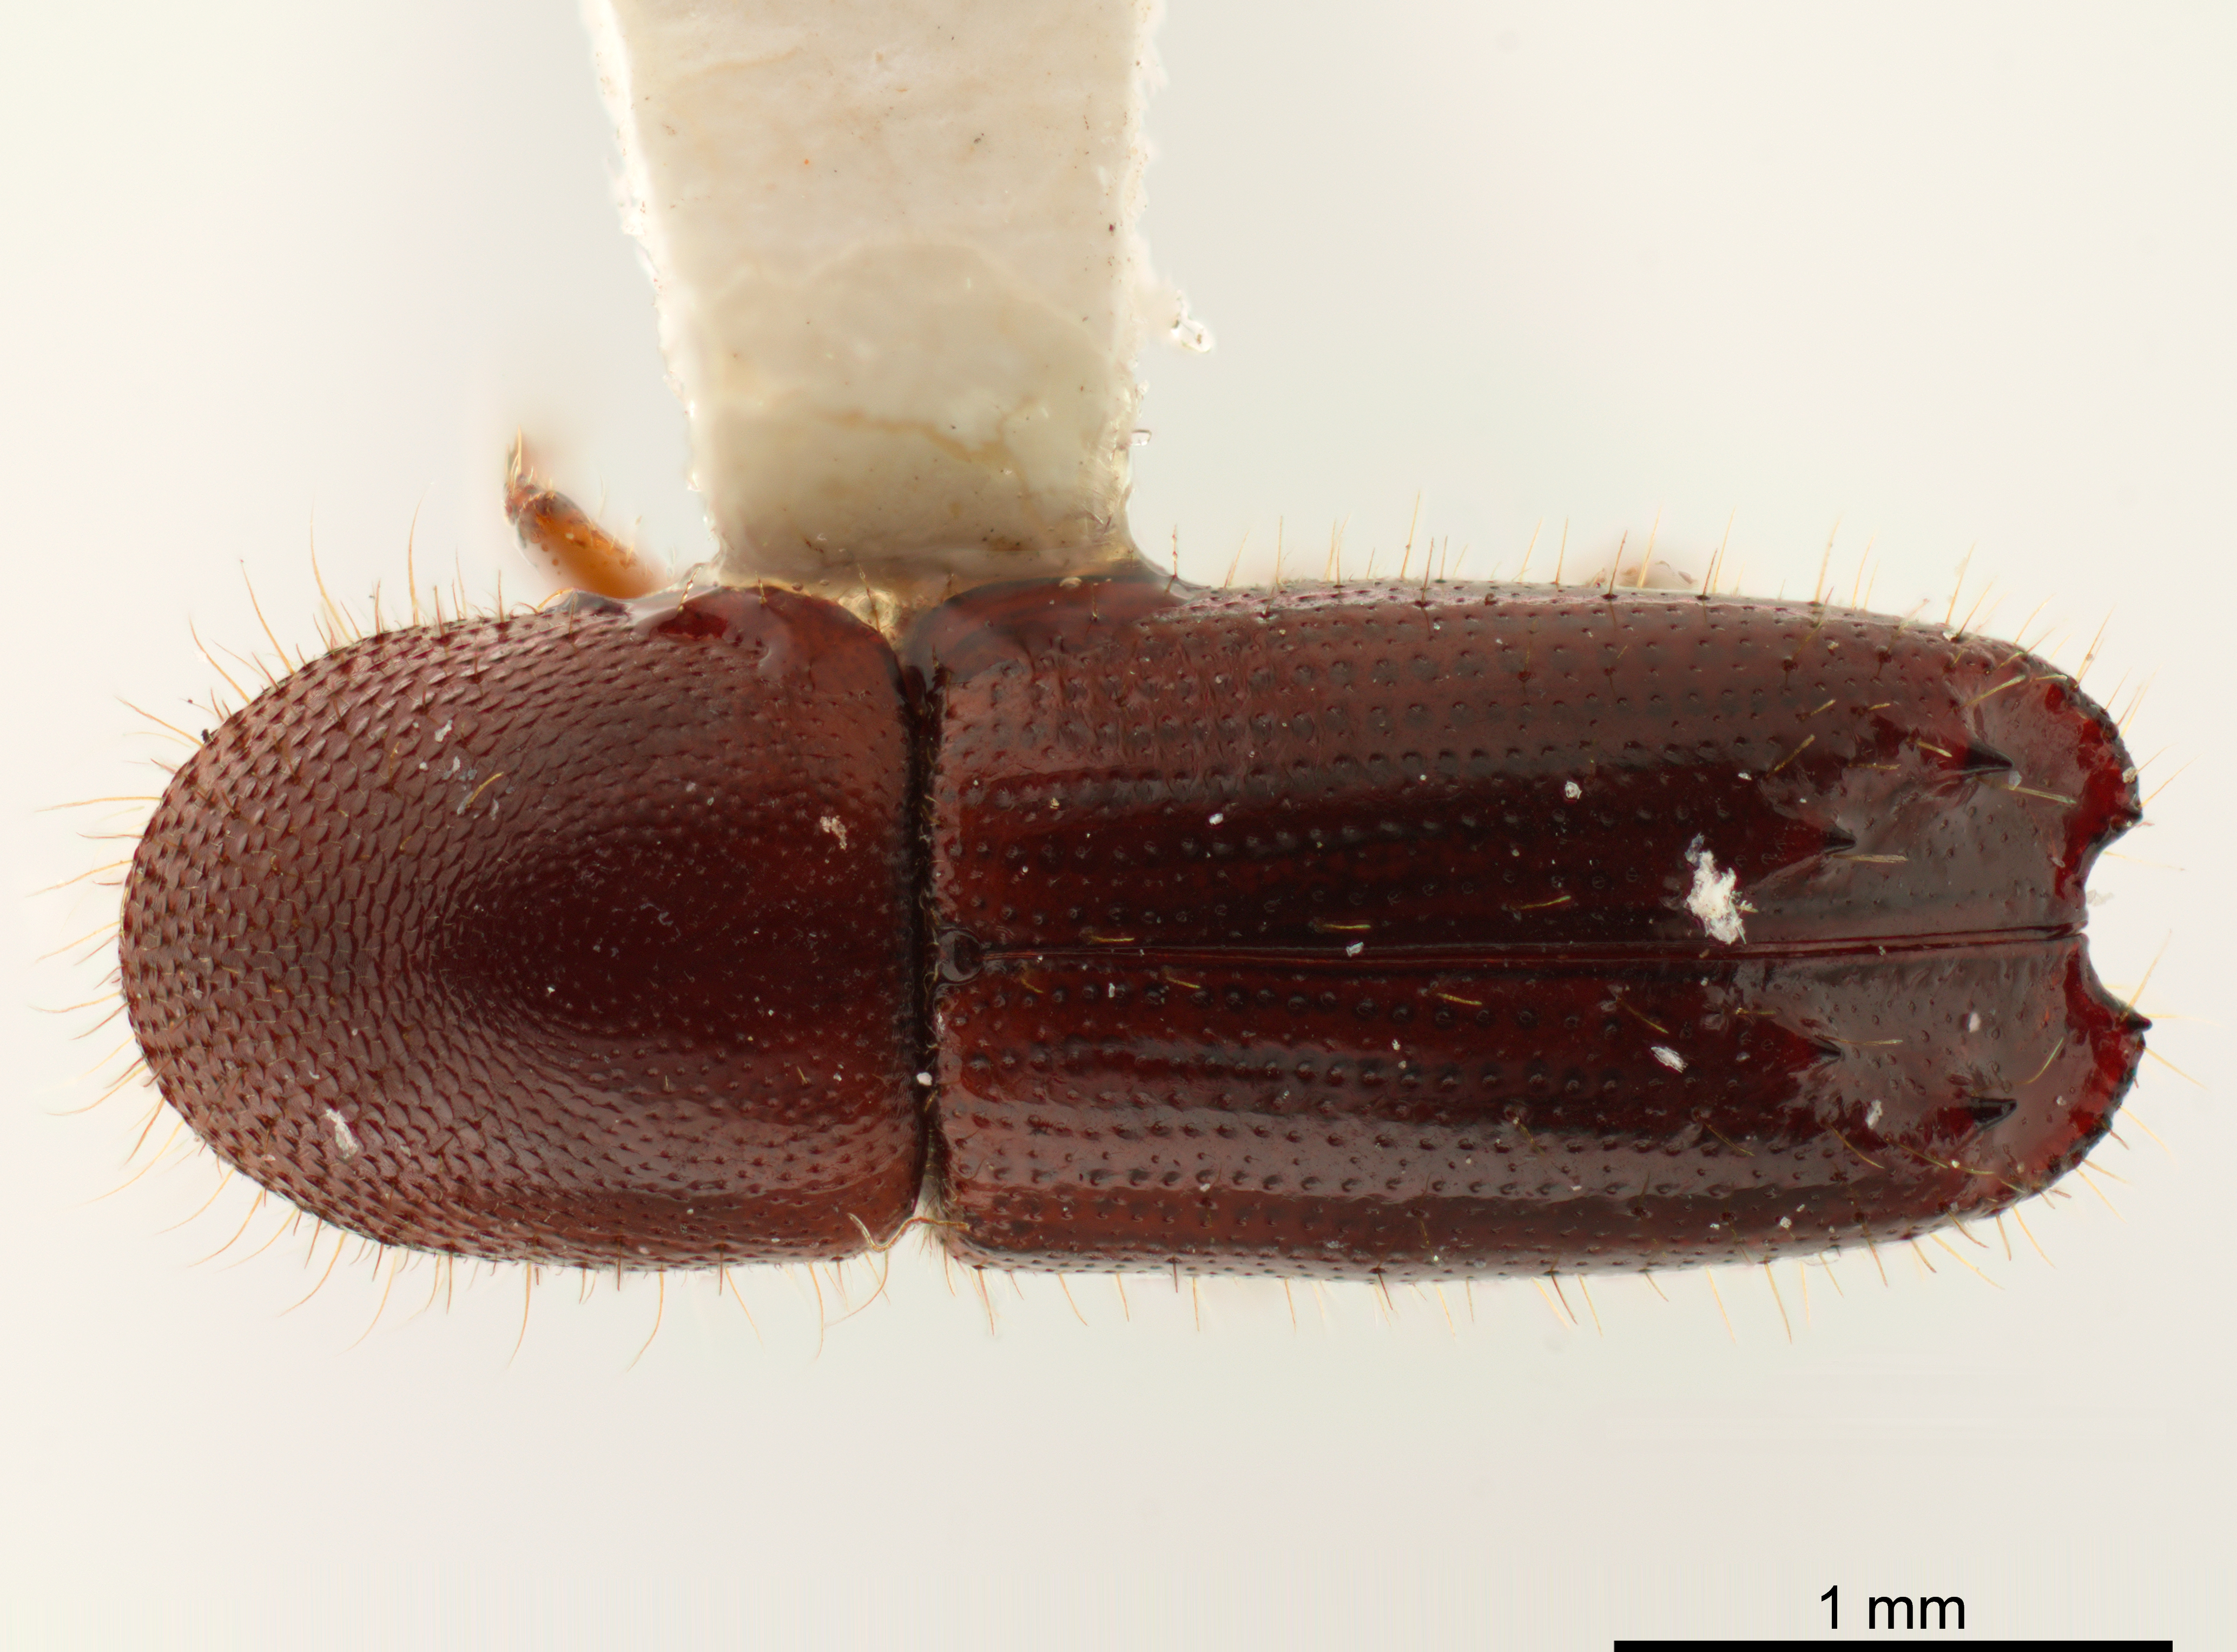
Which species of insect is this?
Debus emarginatus
